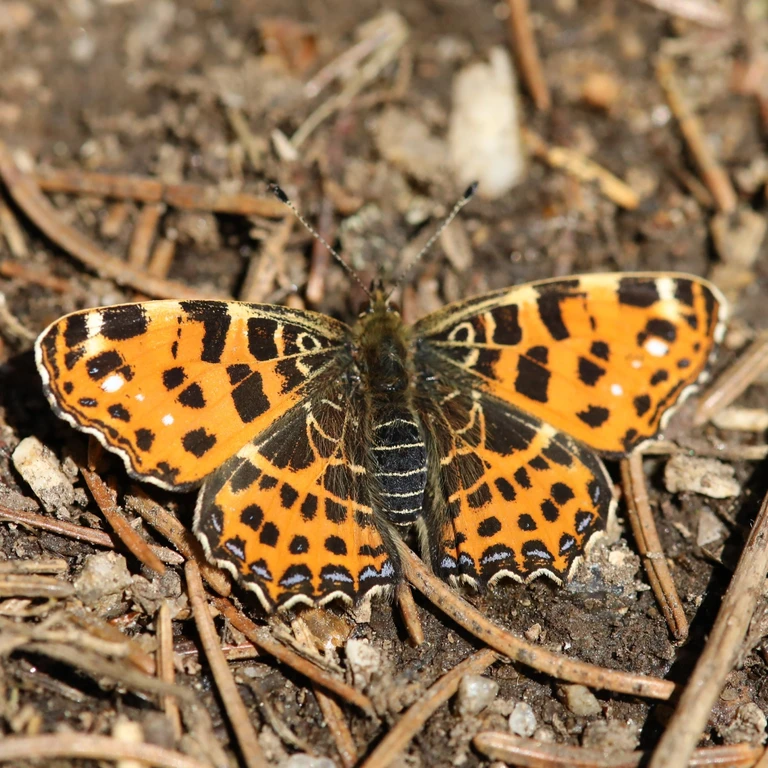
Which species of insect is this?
Araschnia levana
